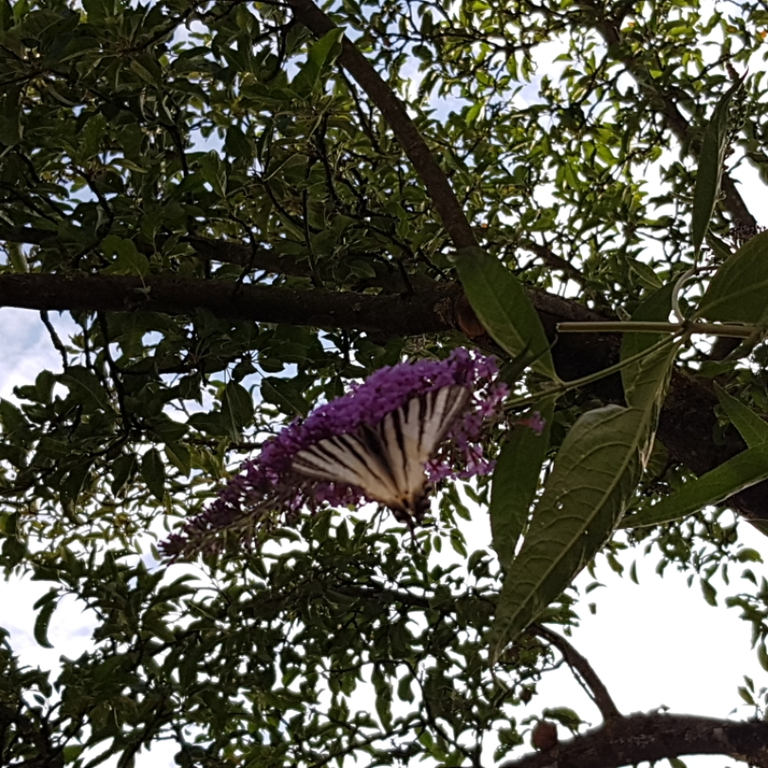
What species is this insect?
Iphiclides podalirius
